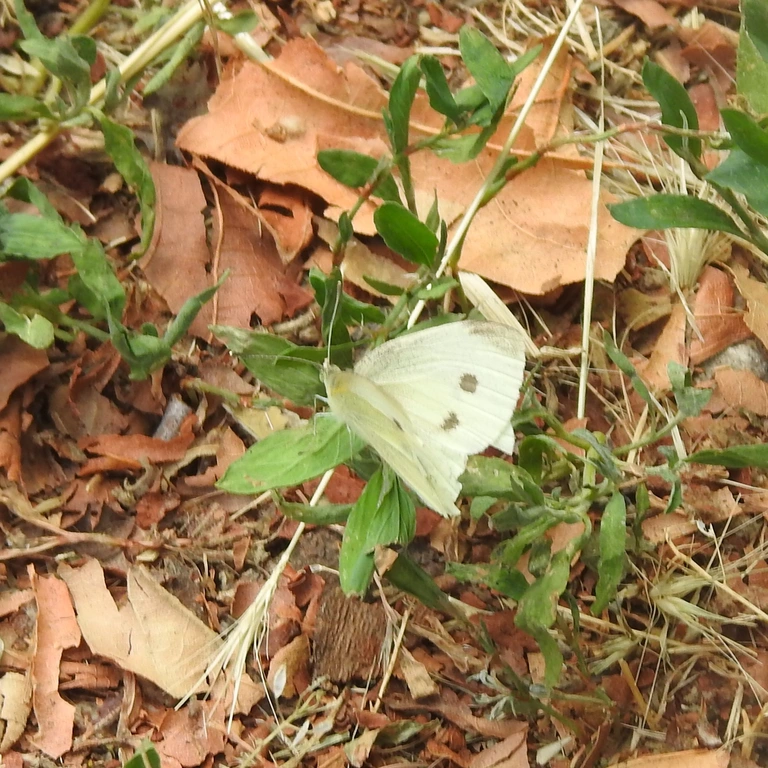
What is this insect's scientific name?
Pieris rapae
